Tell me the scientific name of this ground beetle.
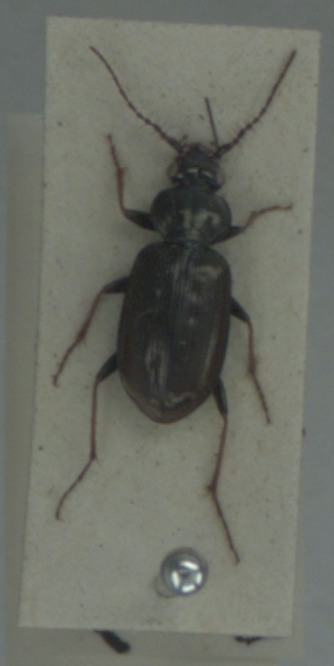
Loricera pilicornis
